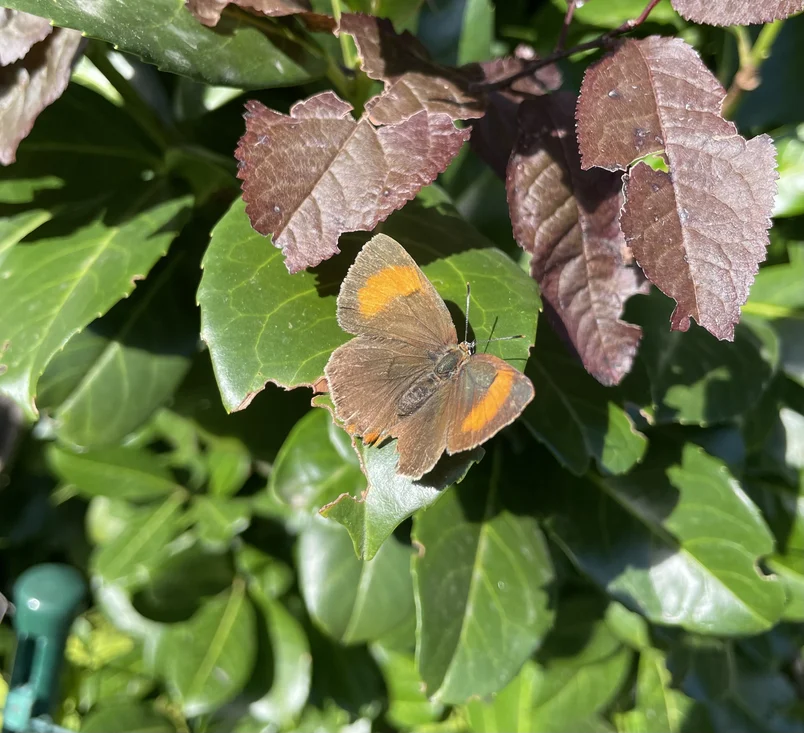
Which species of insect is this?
Thecla betulae
